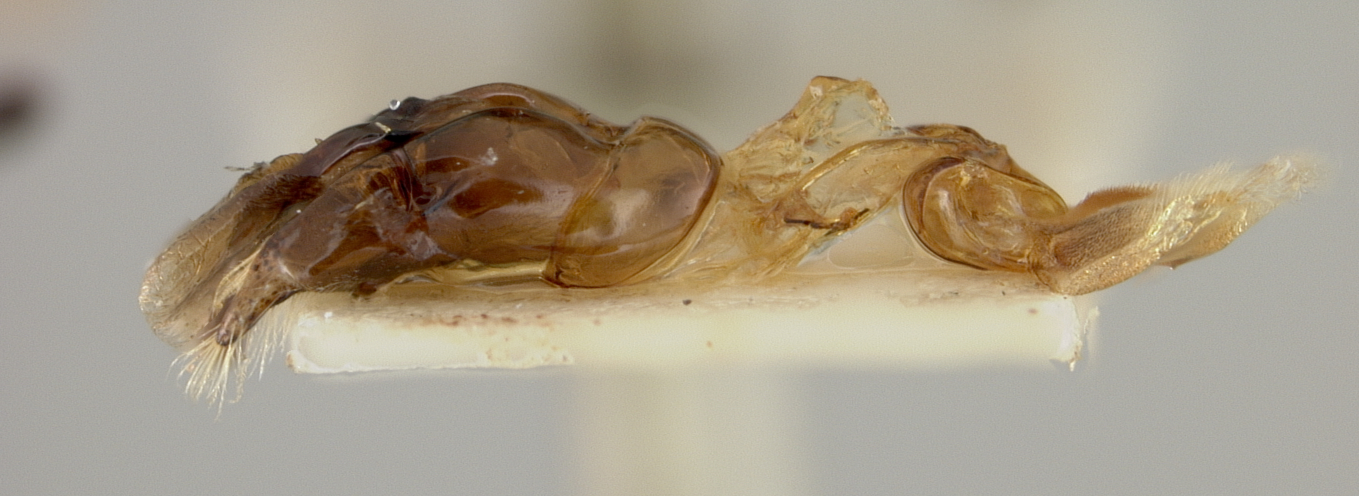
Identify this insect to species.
Colletes mitchelli
